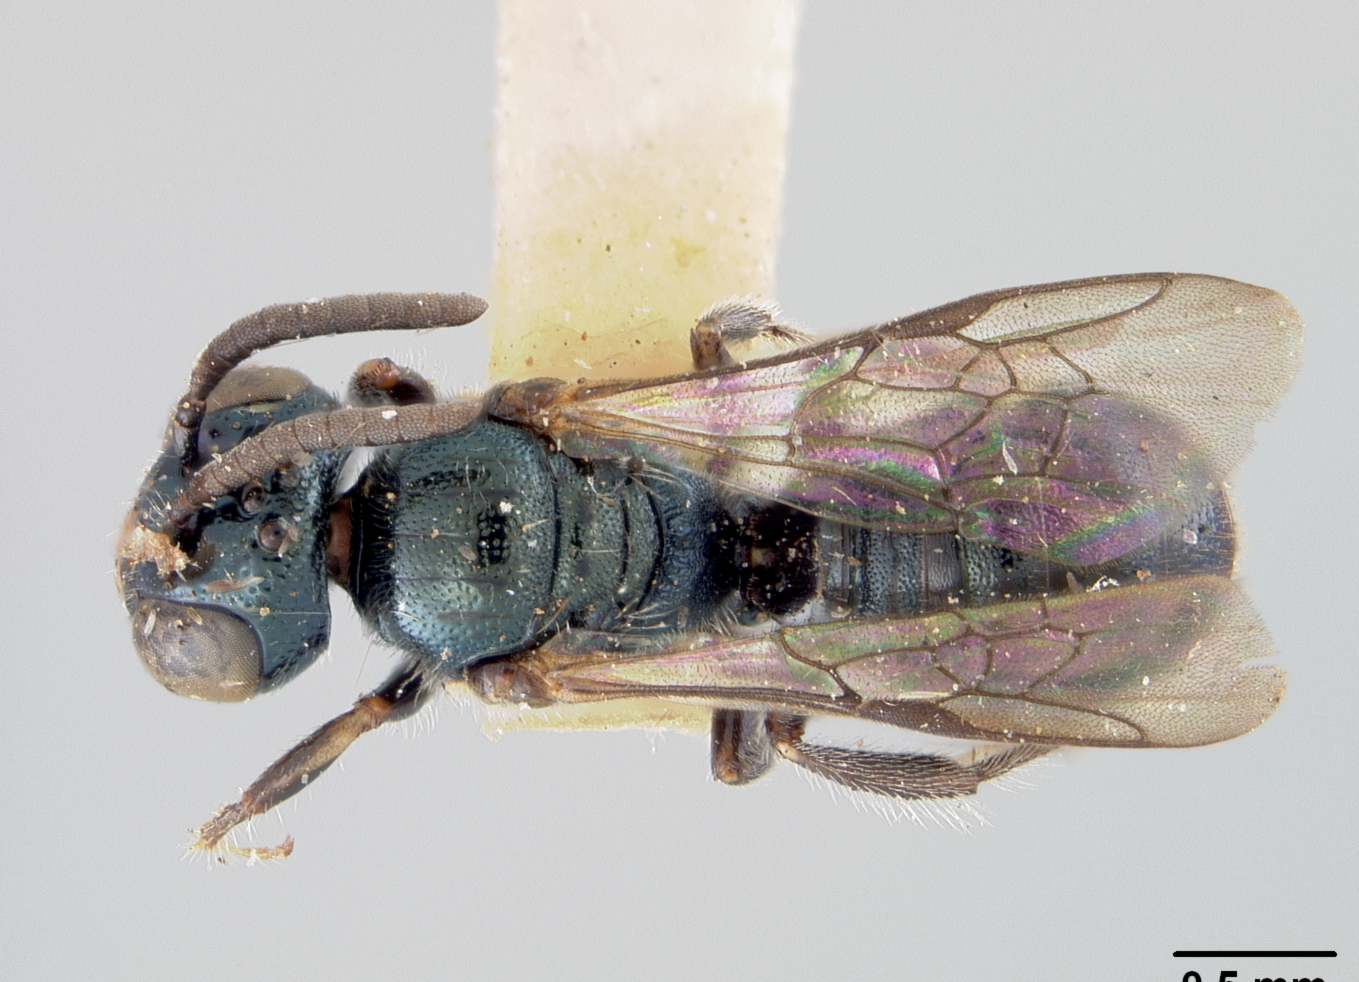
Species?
Ceratina bakeri
